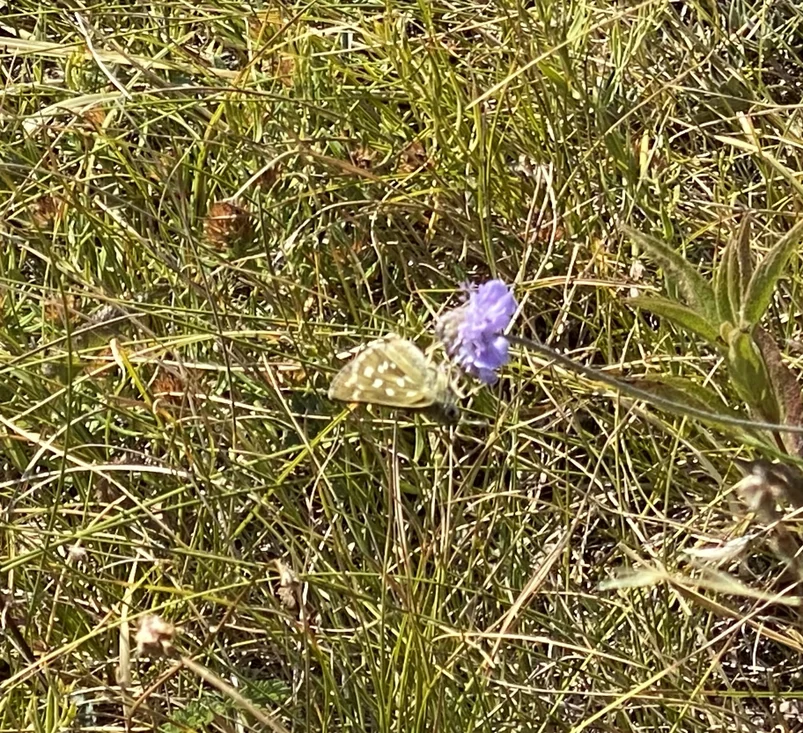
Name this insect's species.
Hesperia comma
